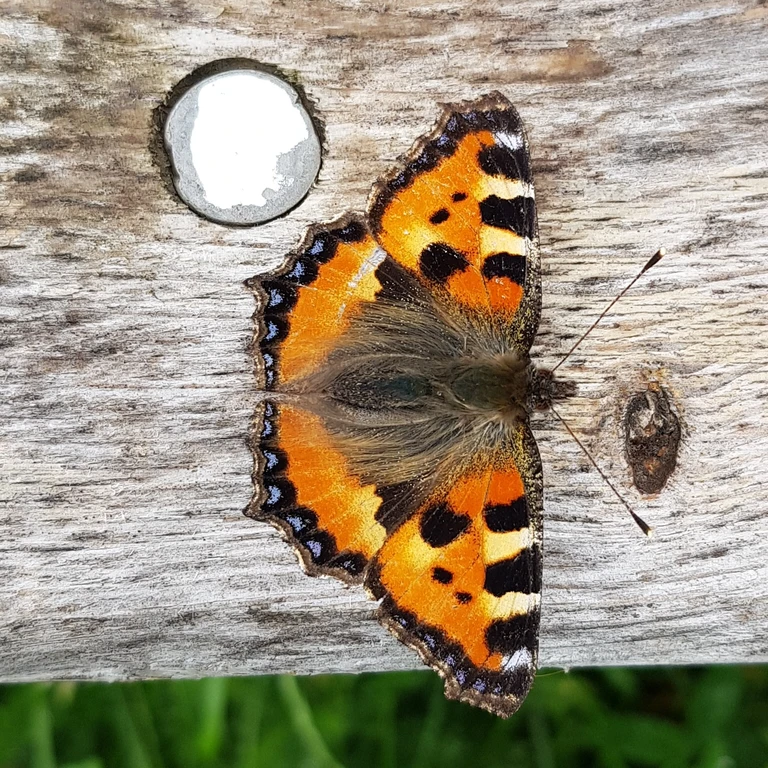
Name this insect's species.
Aglais urticae
